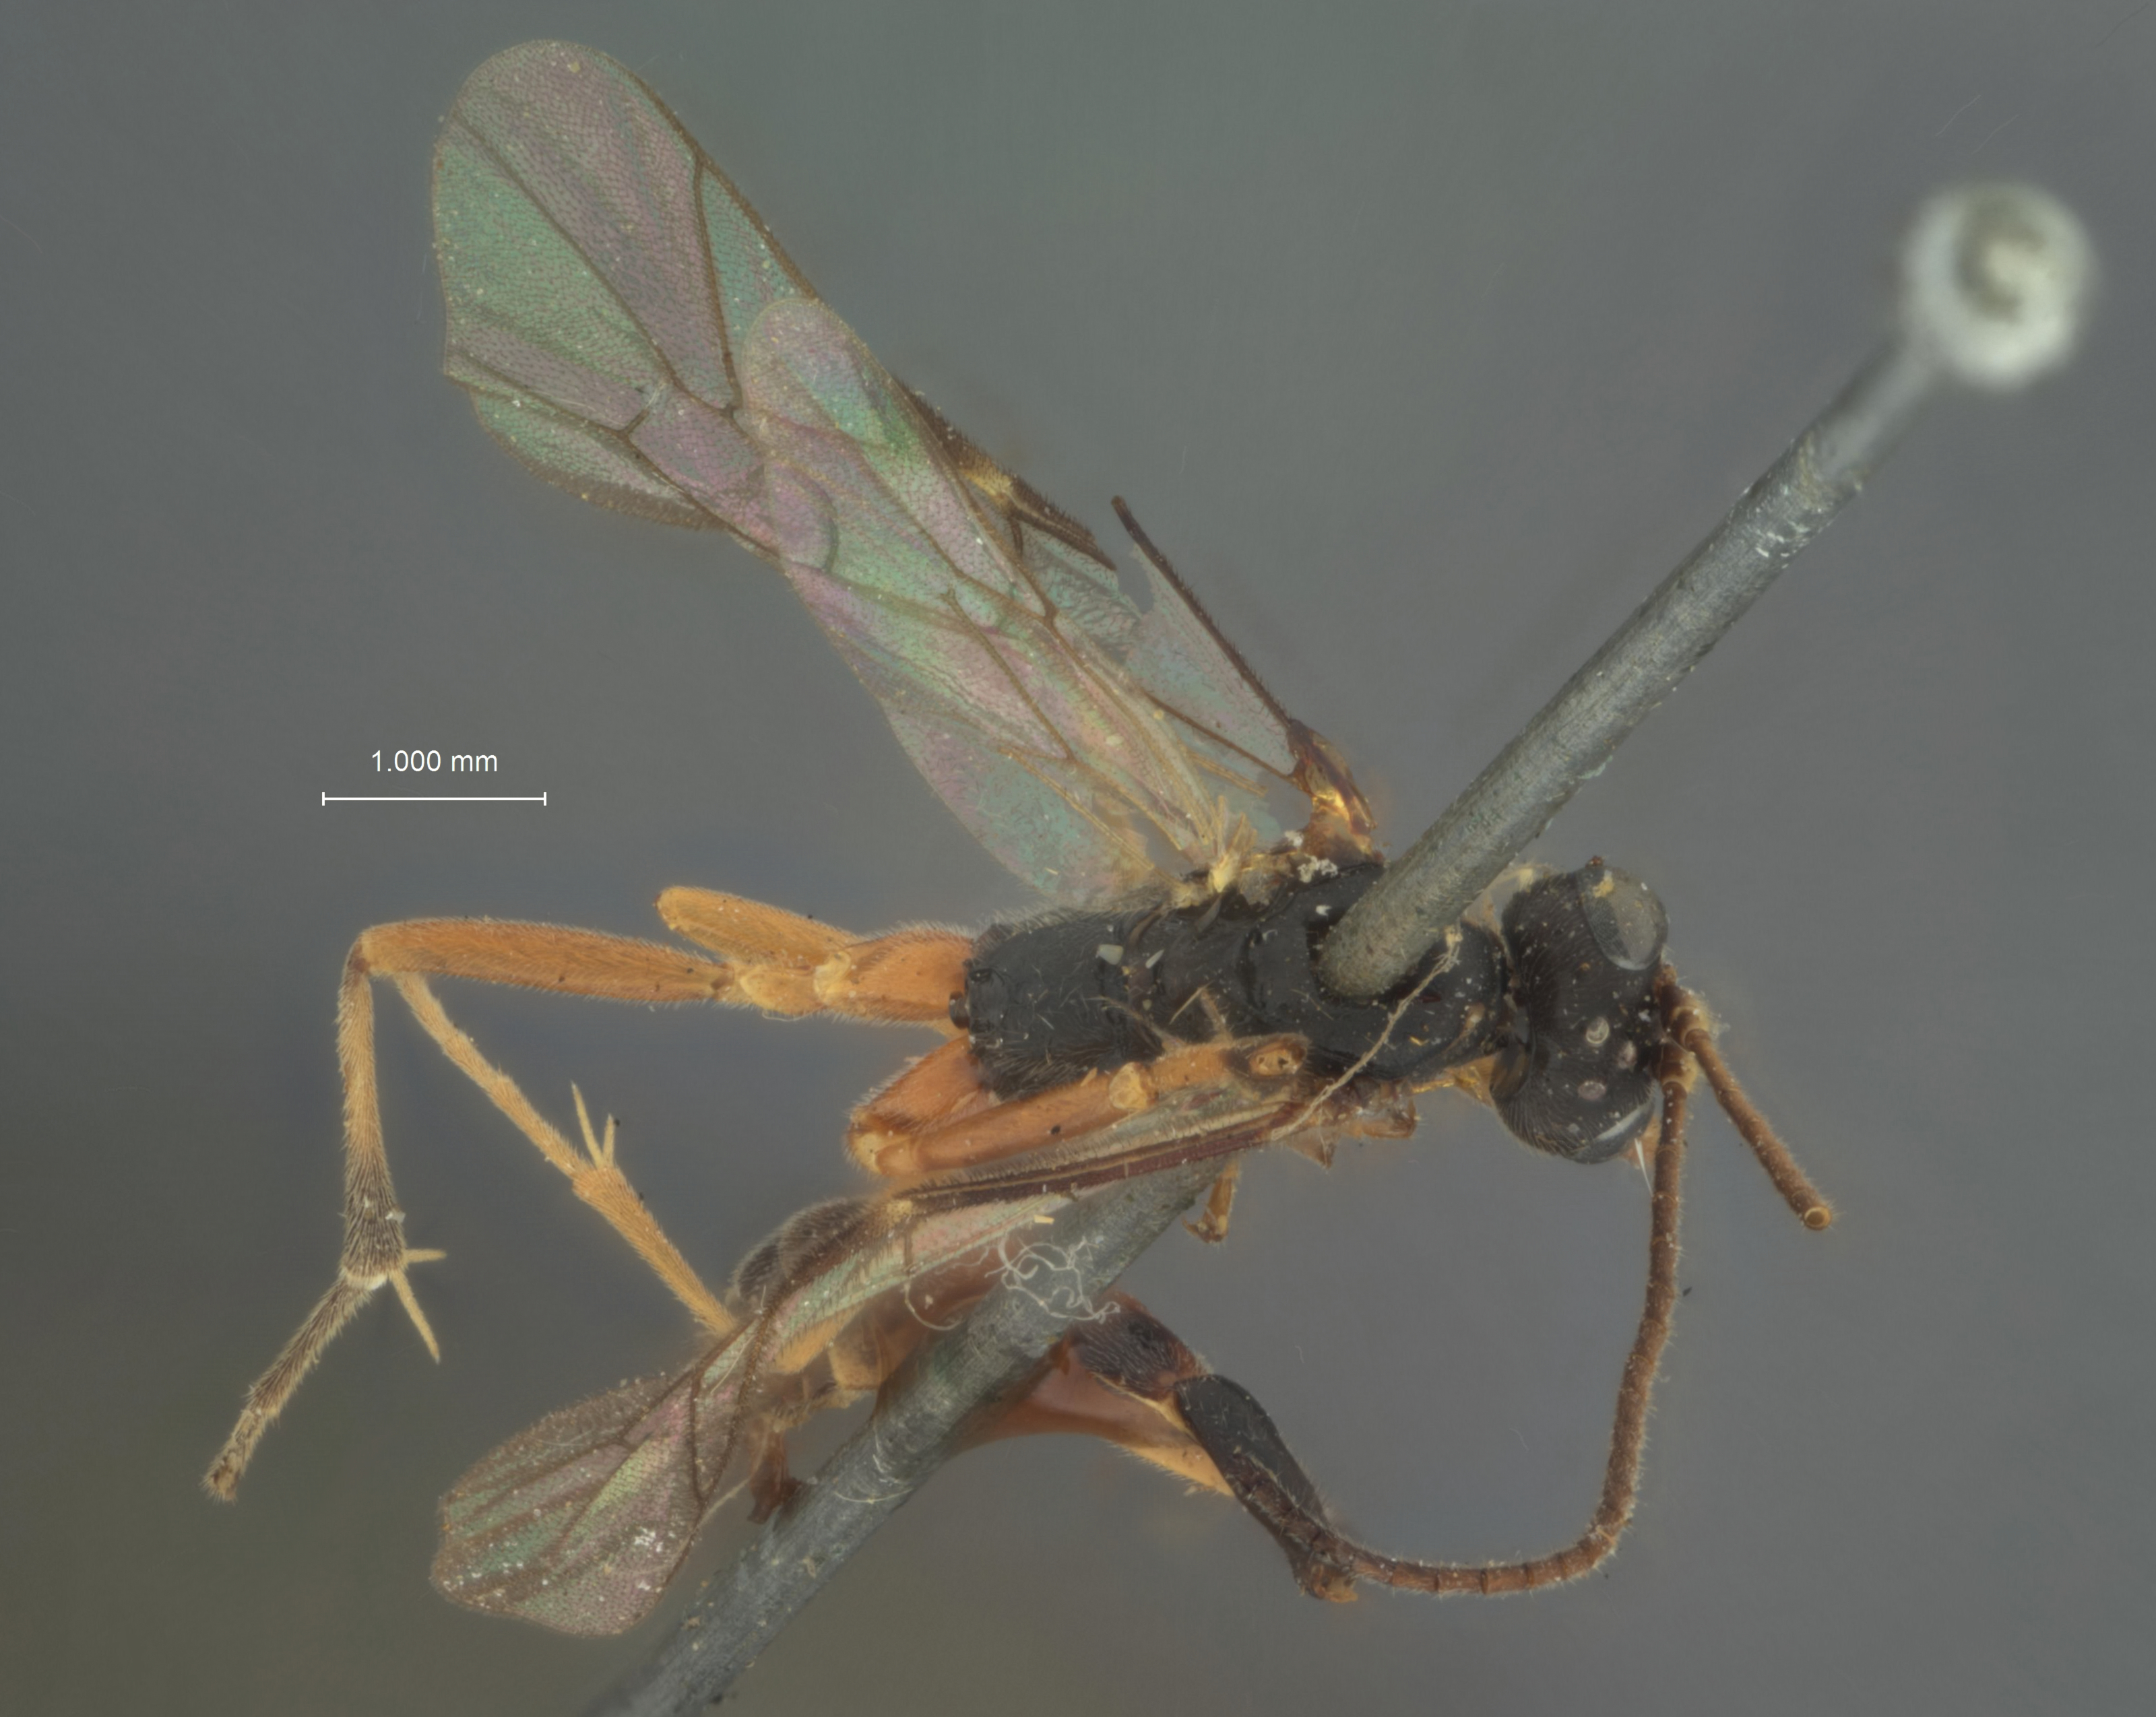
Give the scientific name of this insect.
Calliphrurus confusus
